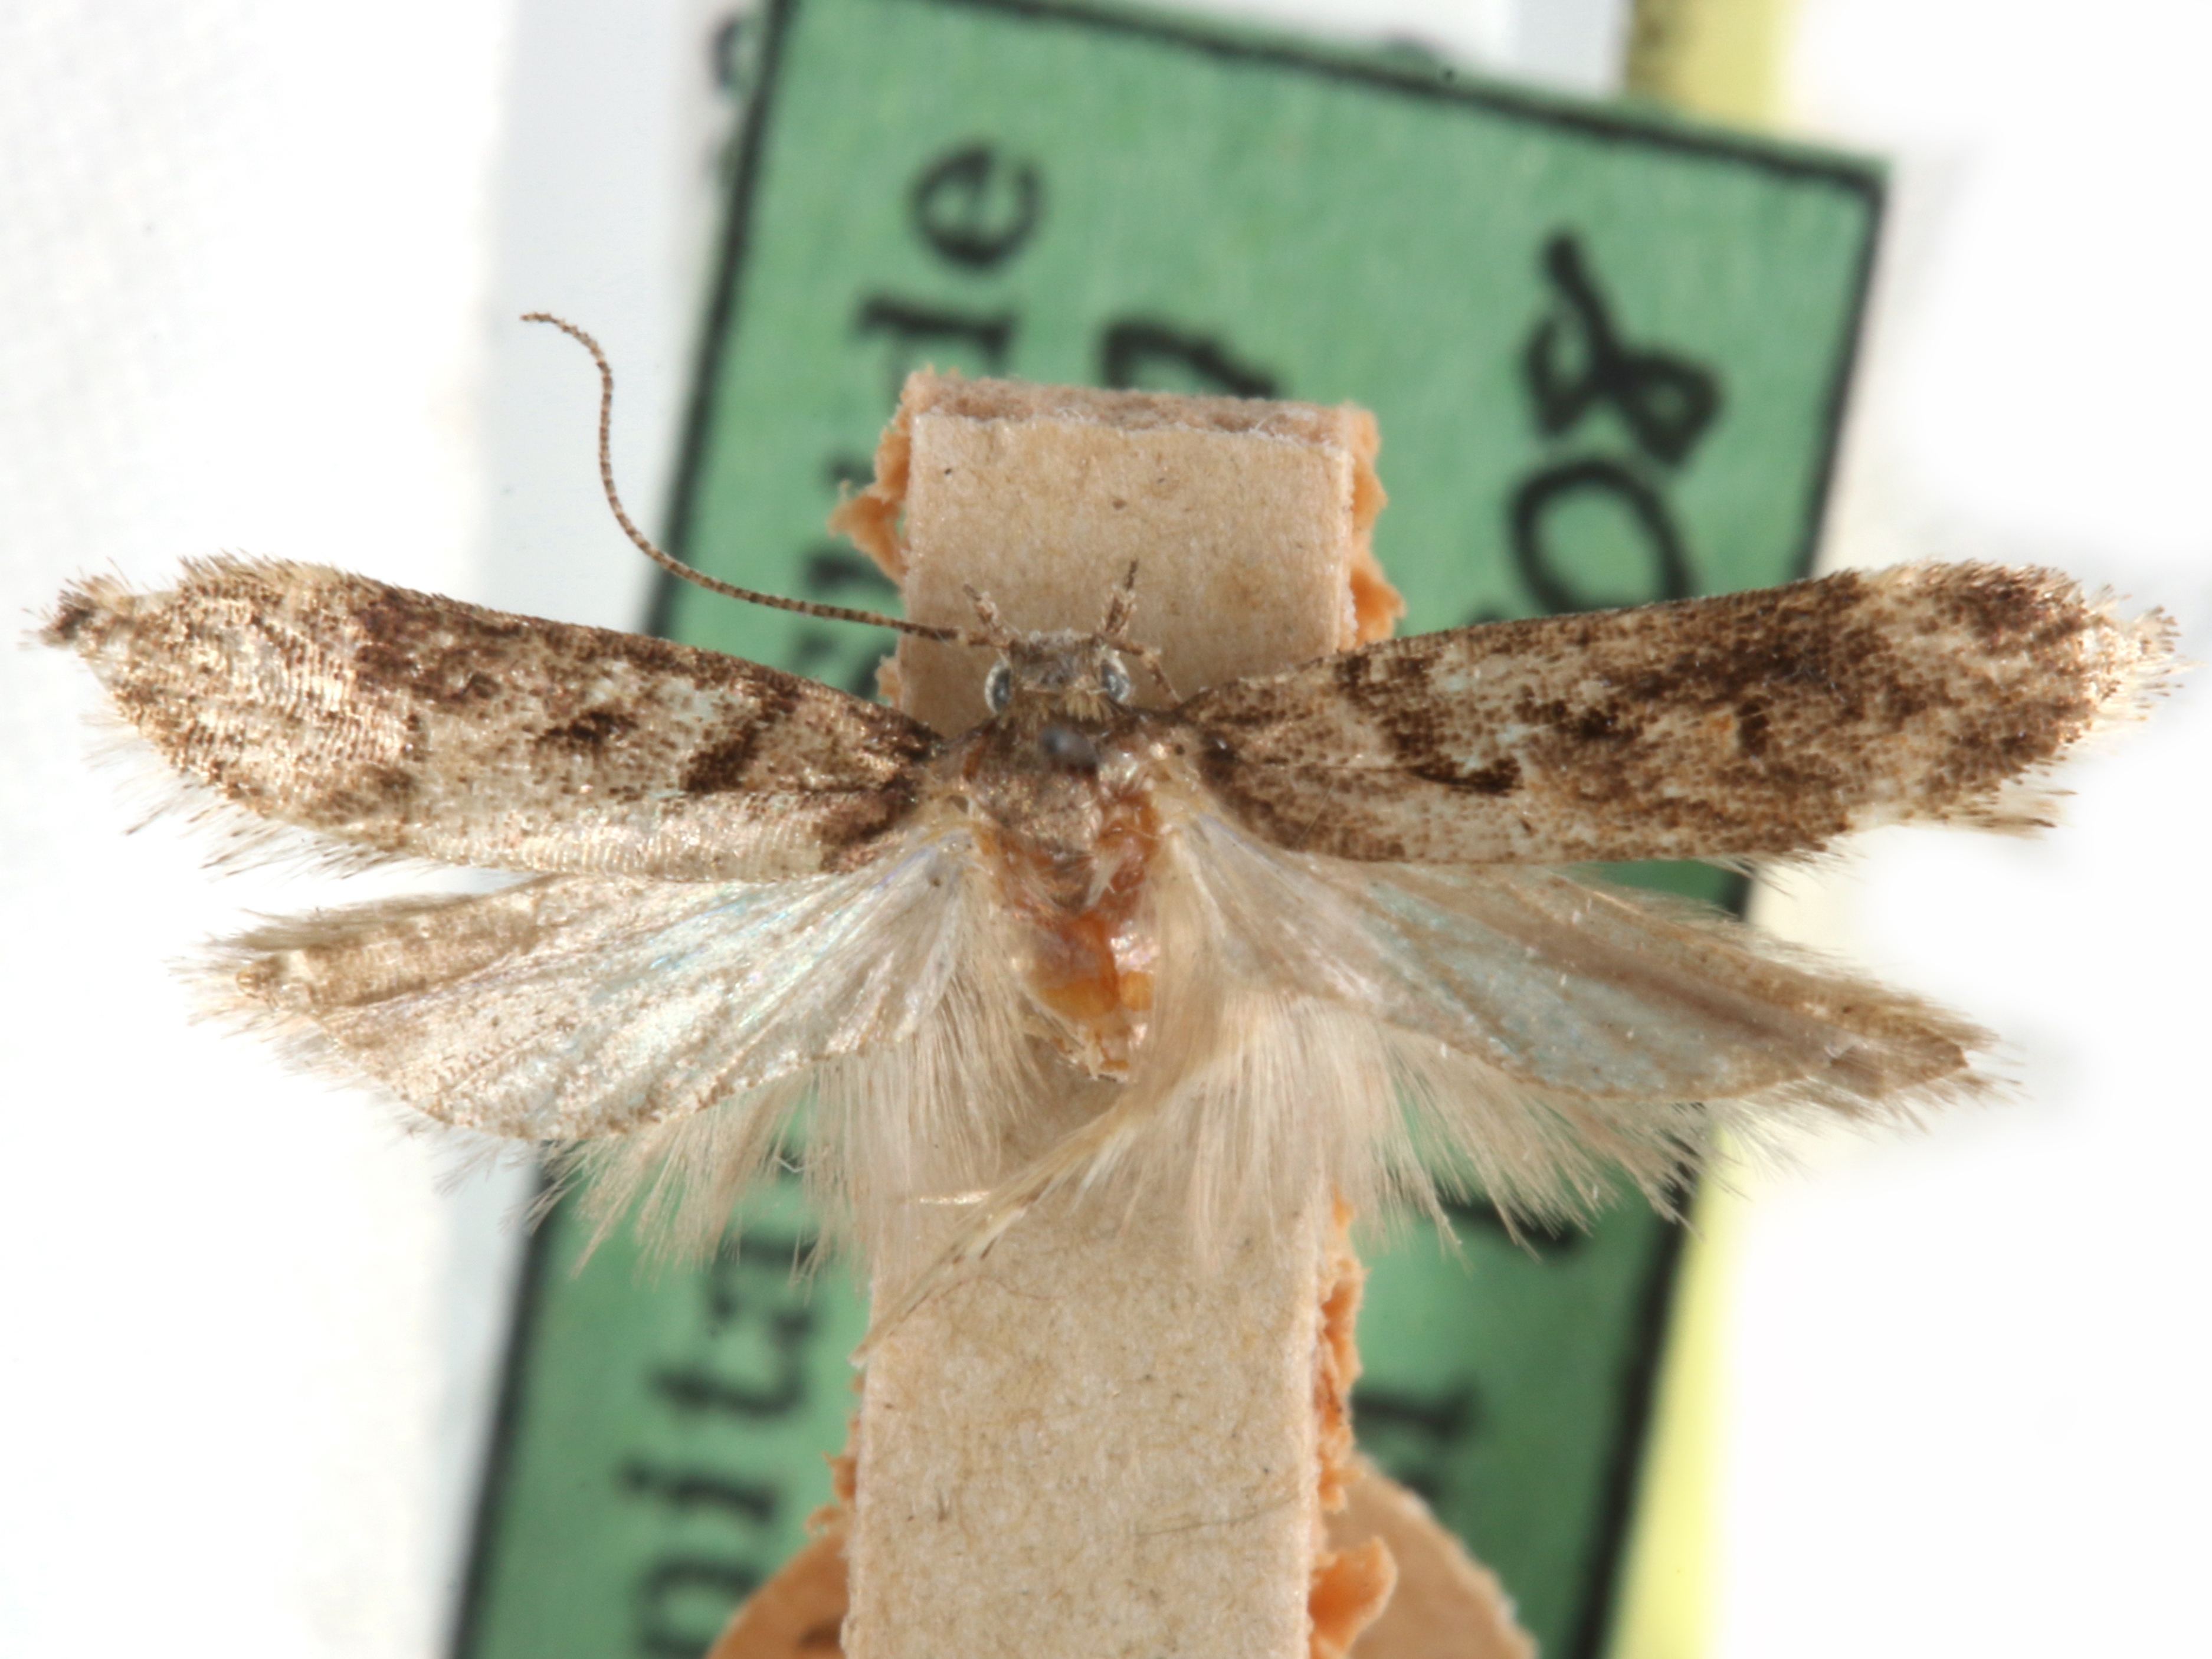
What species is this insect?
Chionodes mediofuscella
